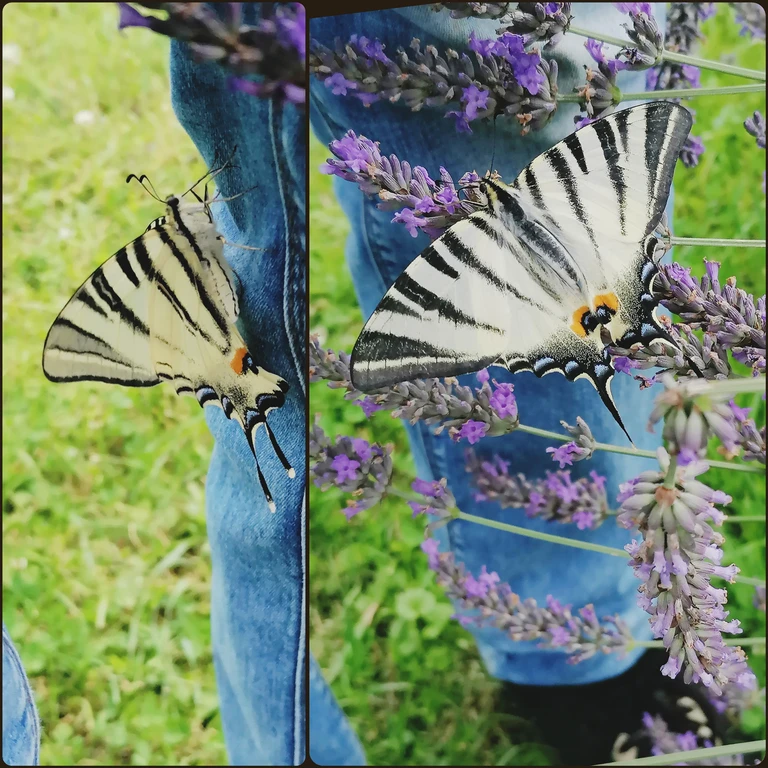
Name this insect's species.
Iphiclides podalirius
